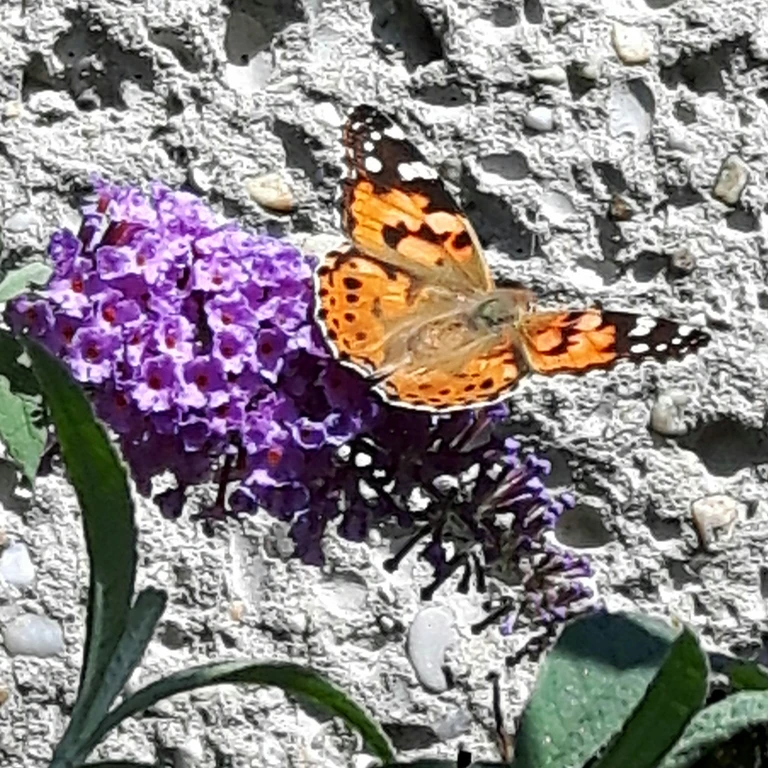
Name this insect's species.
Vanessa cardui
